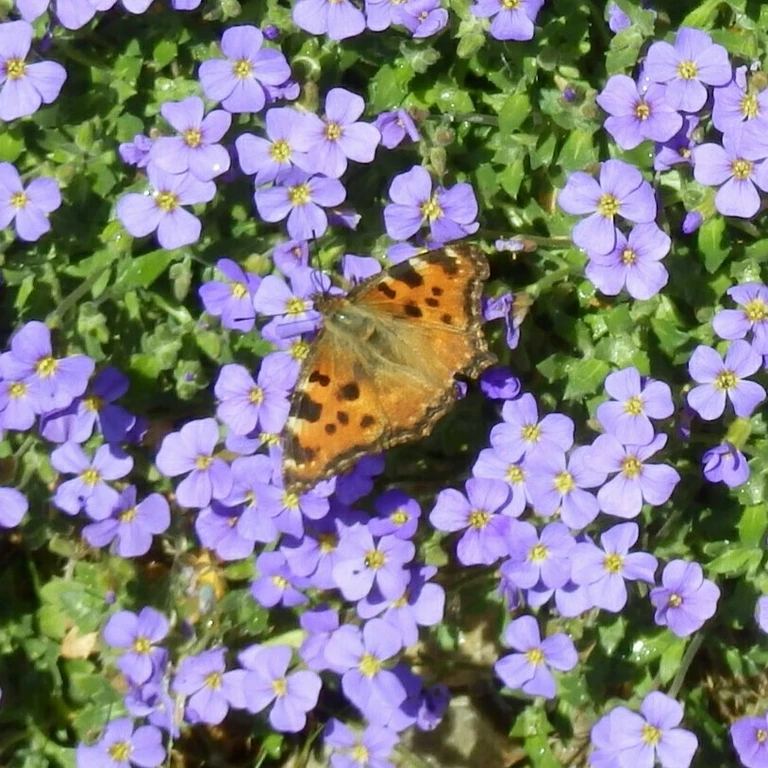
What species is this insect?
Nymphalis polychloros
